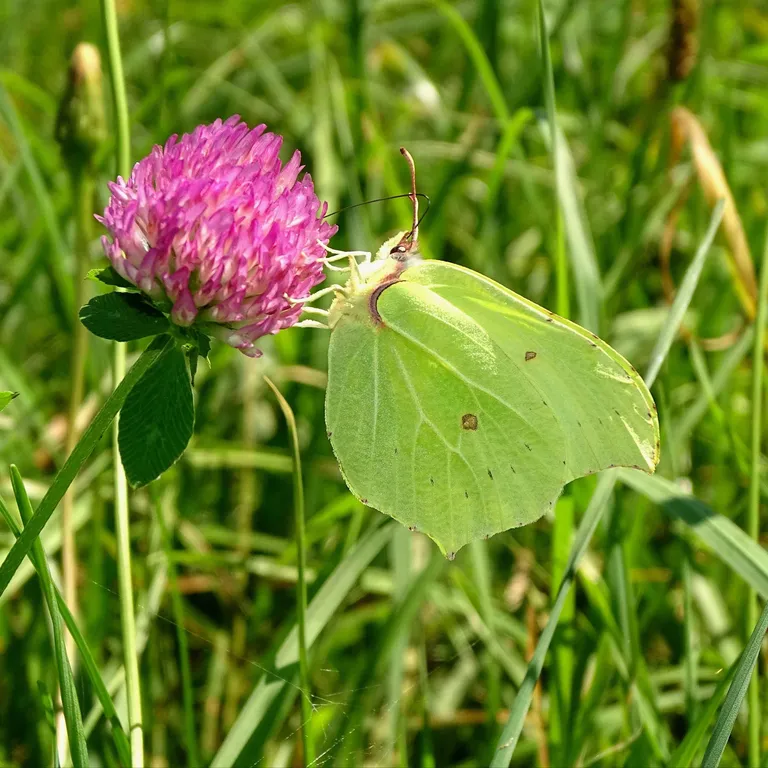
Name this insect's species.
Gonepteryx rhamni
